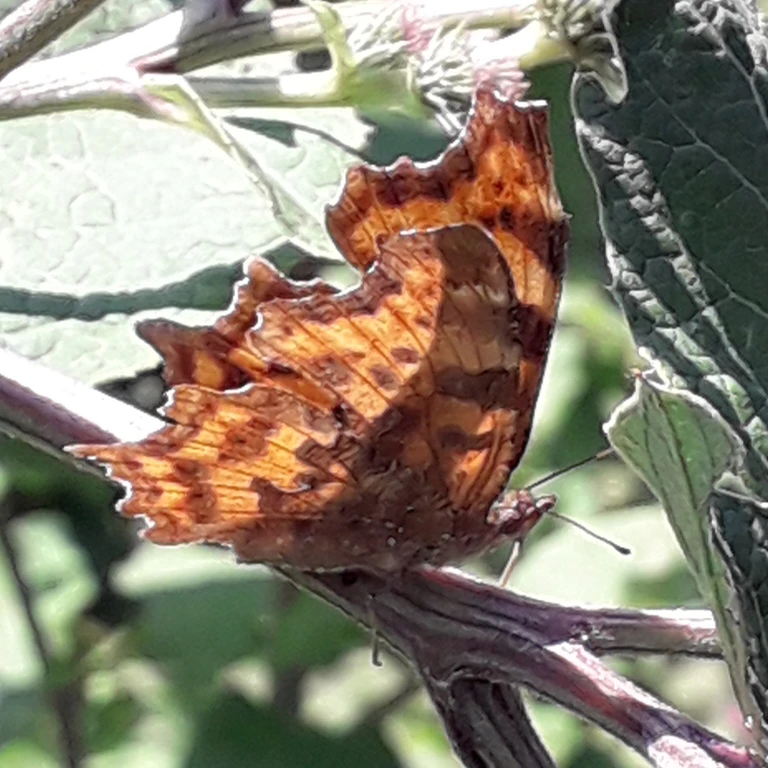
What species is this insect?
Polygonia c-album
